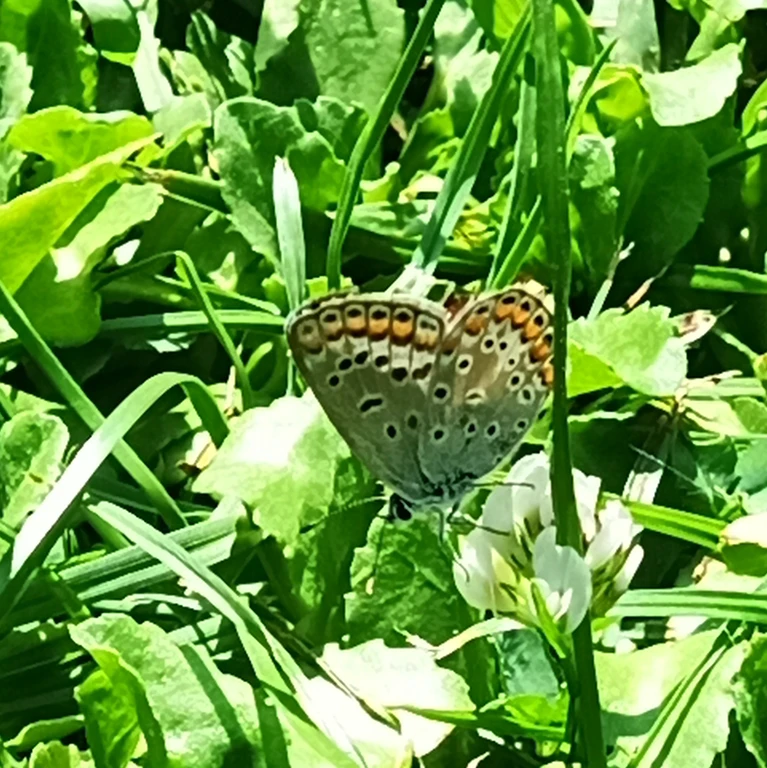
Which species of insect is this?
Polyommatus icarus
